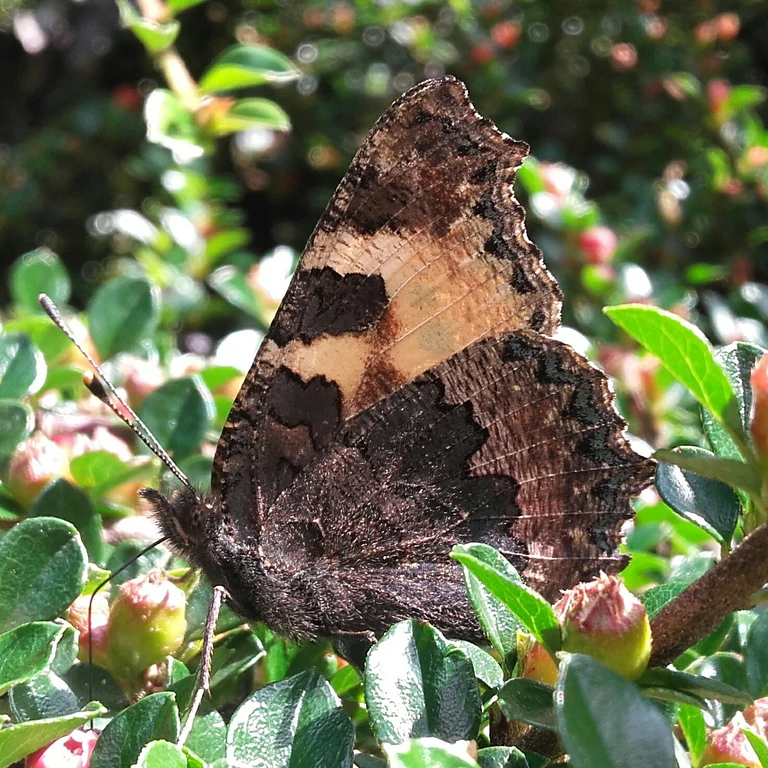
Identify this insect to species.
Aglais urticae
